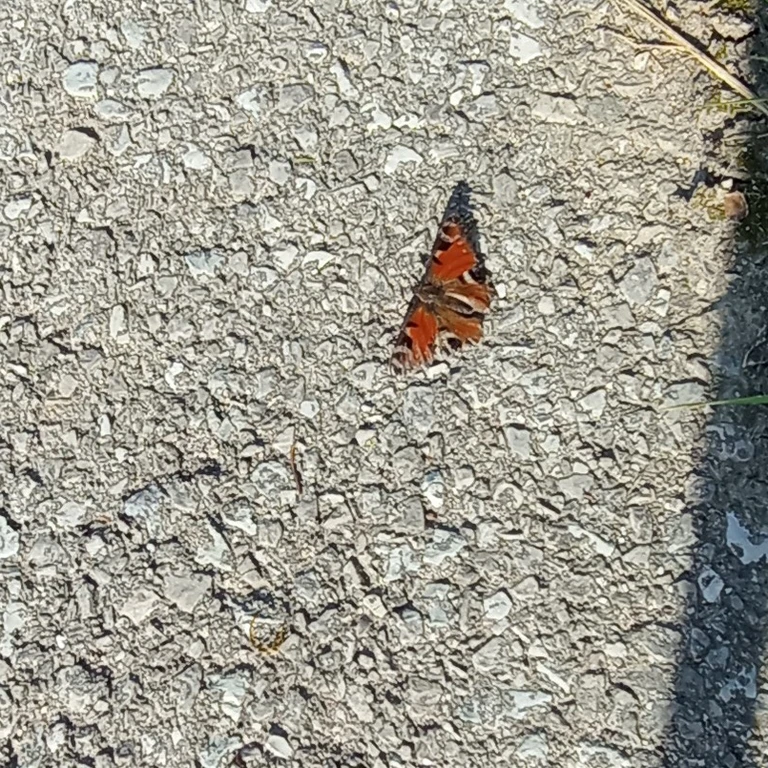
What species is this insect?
Aglais io
